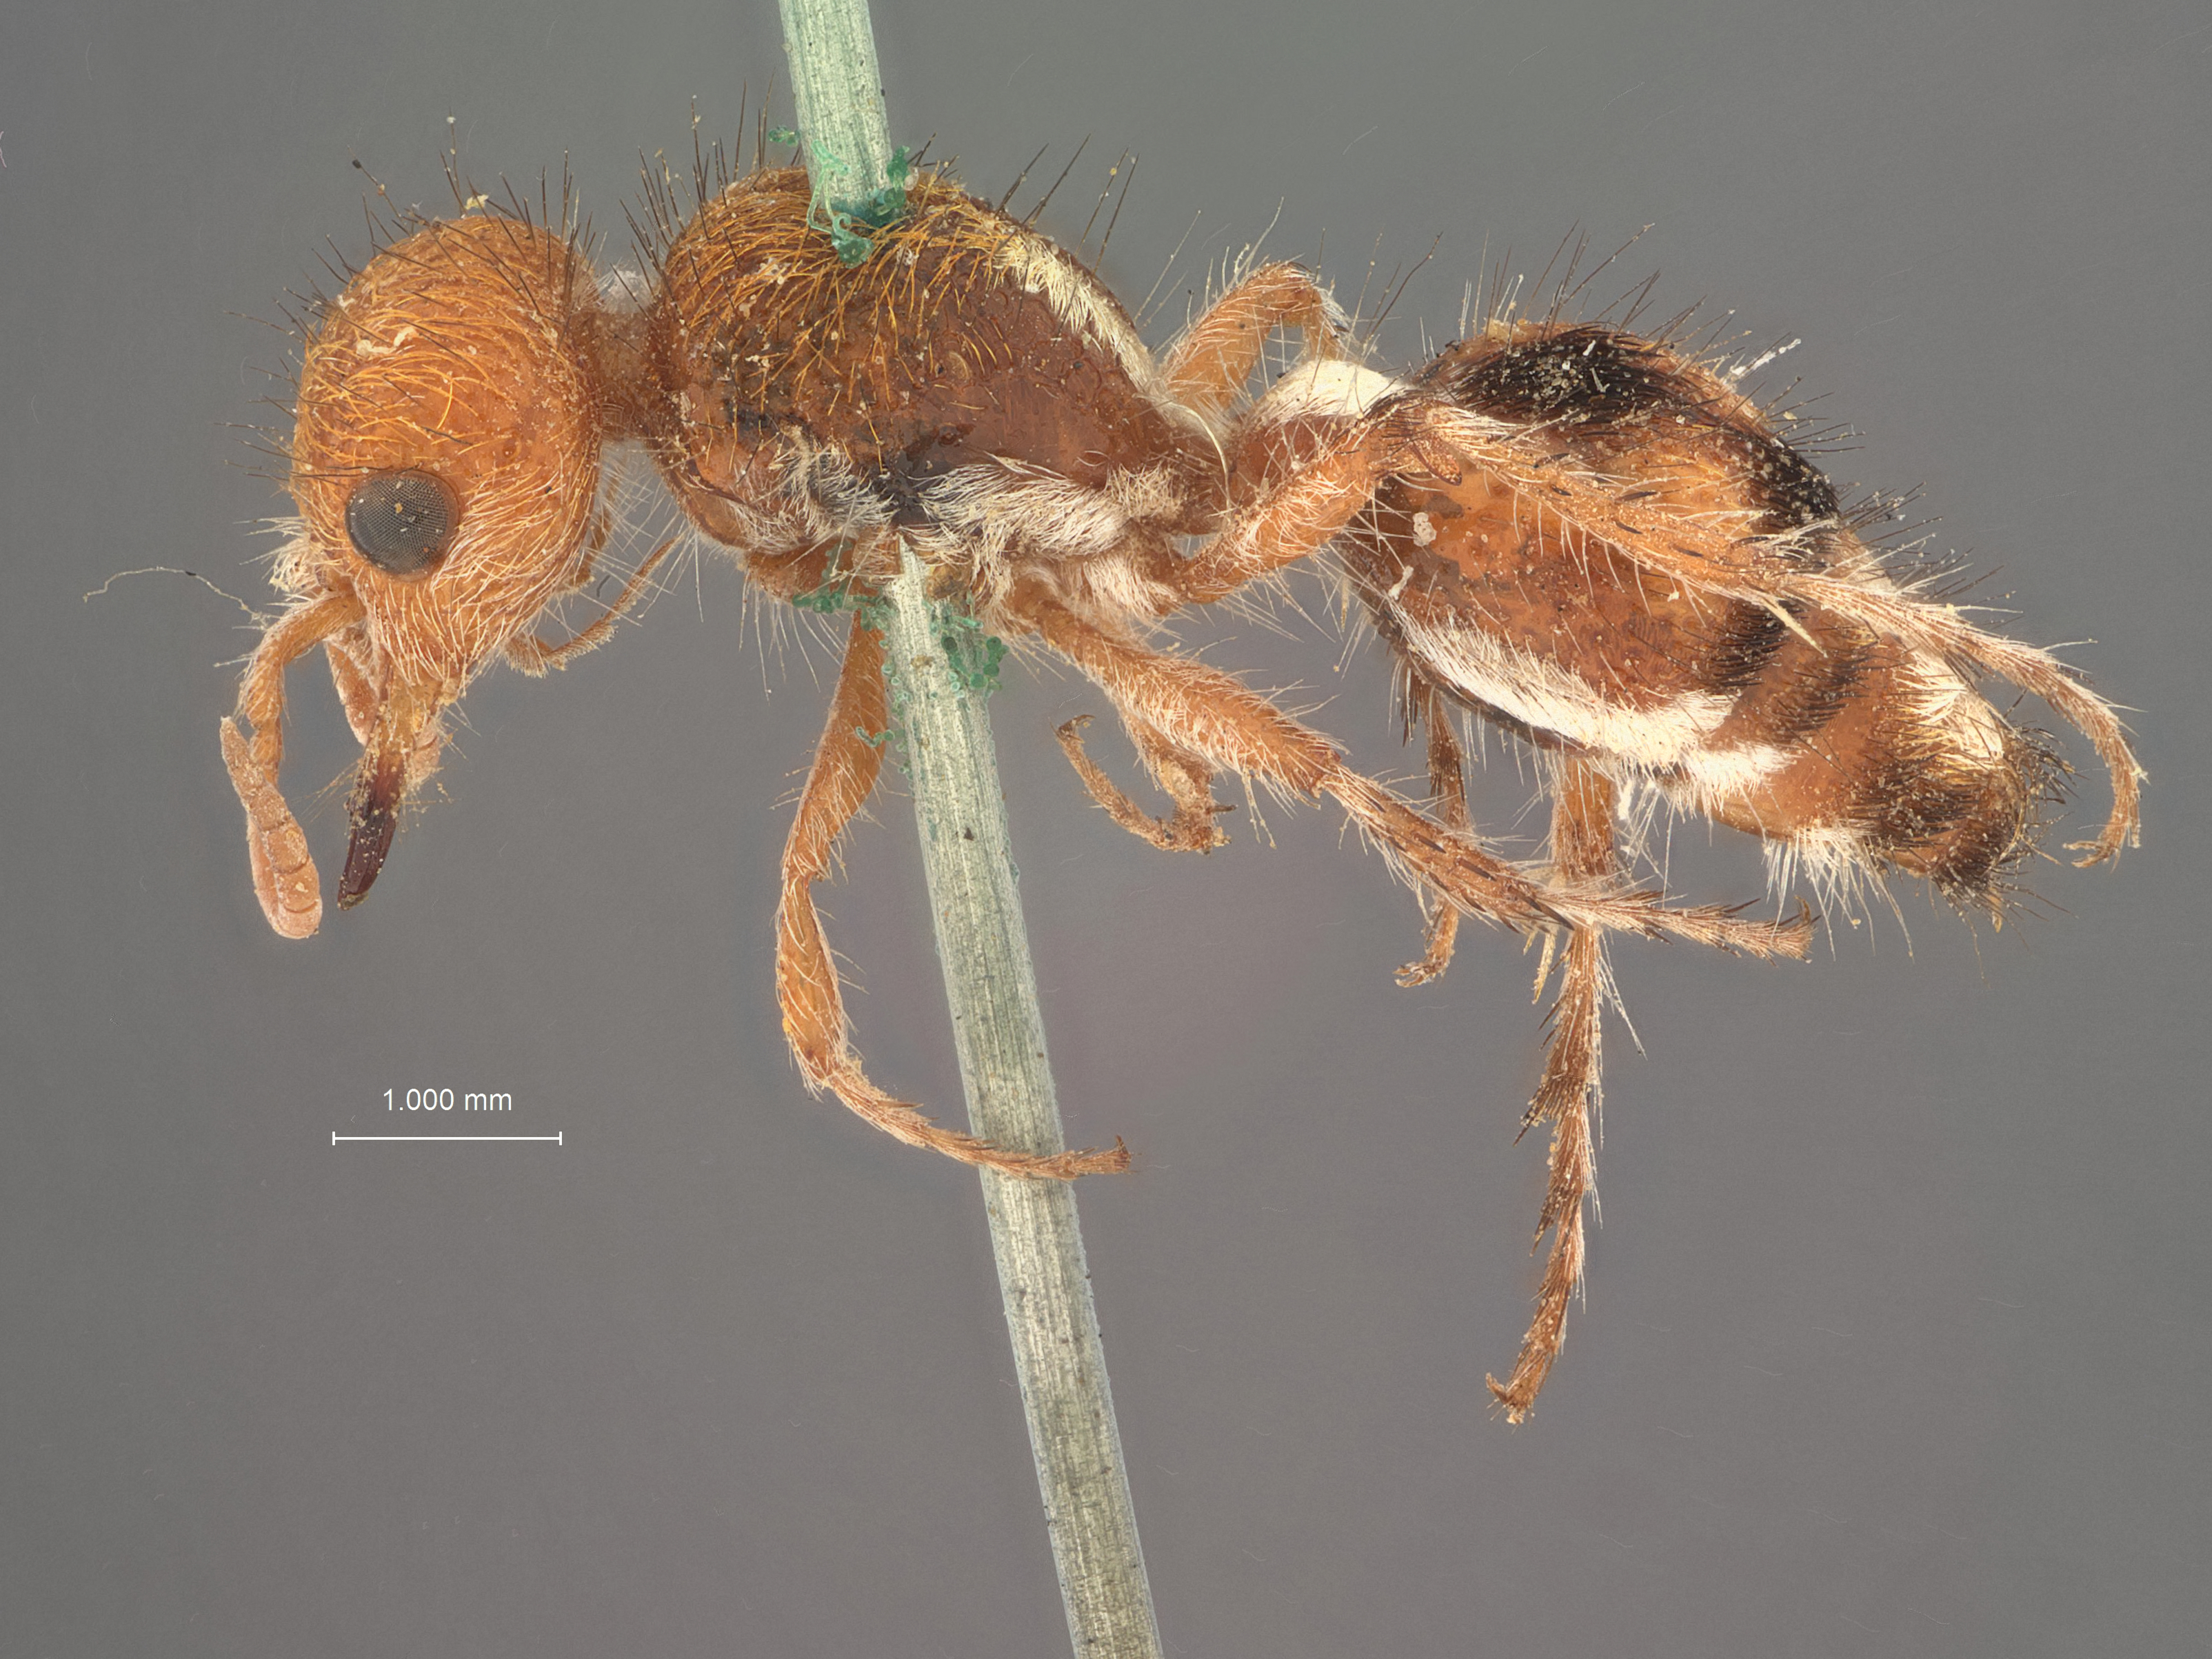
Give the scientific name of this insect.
Sphaerophthalma heliophila
